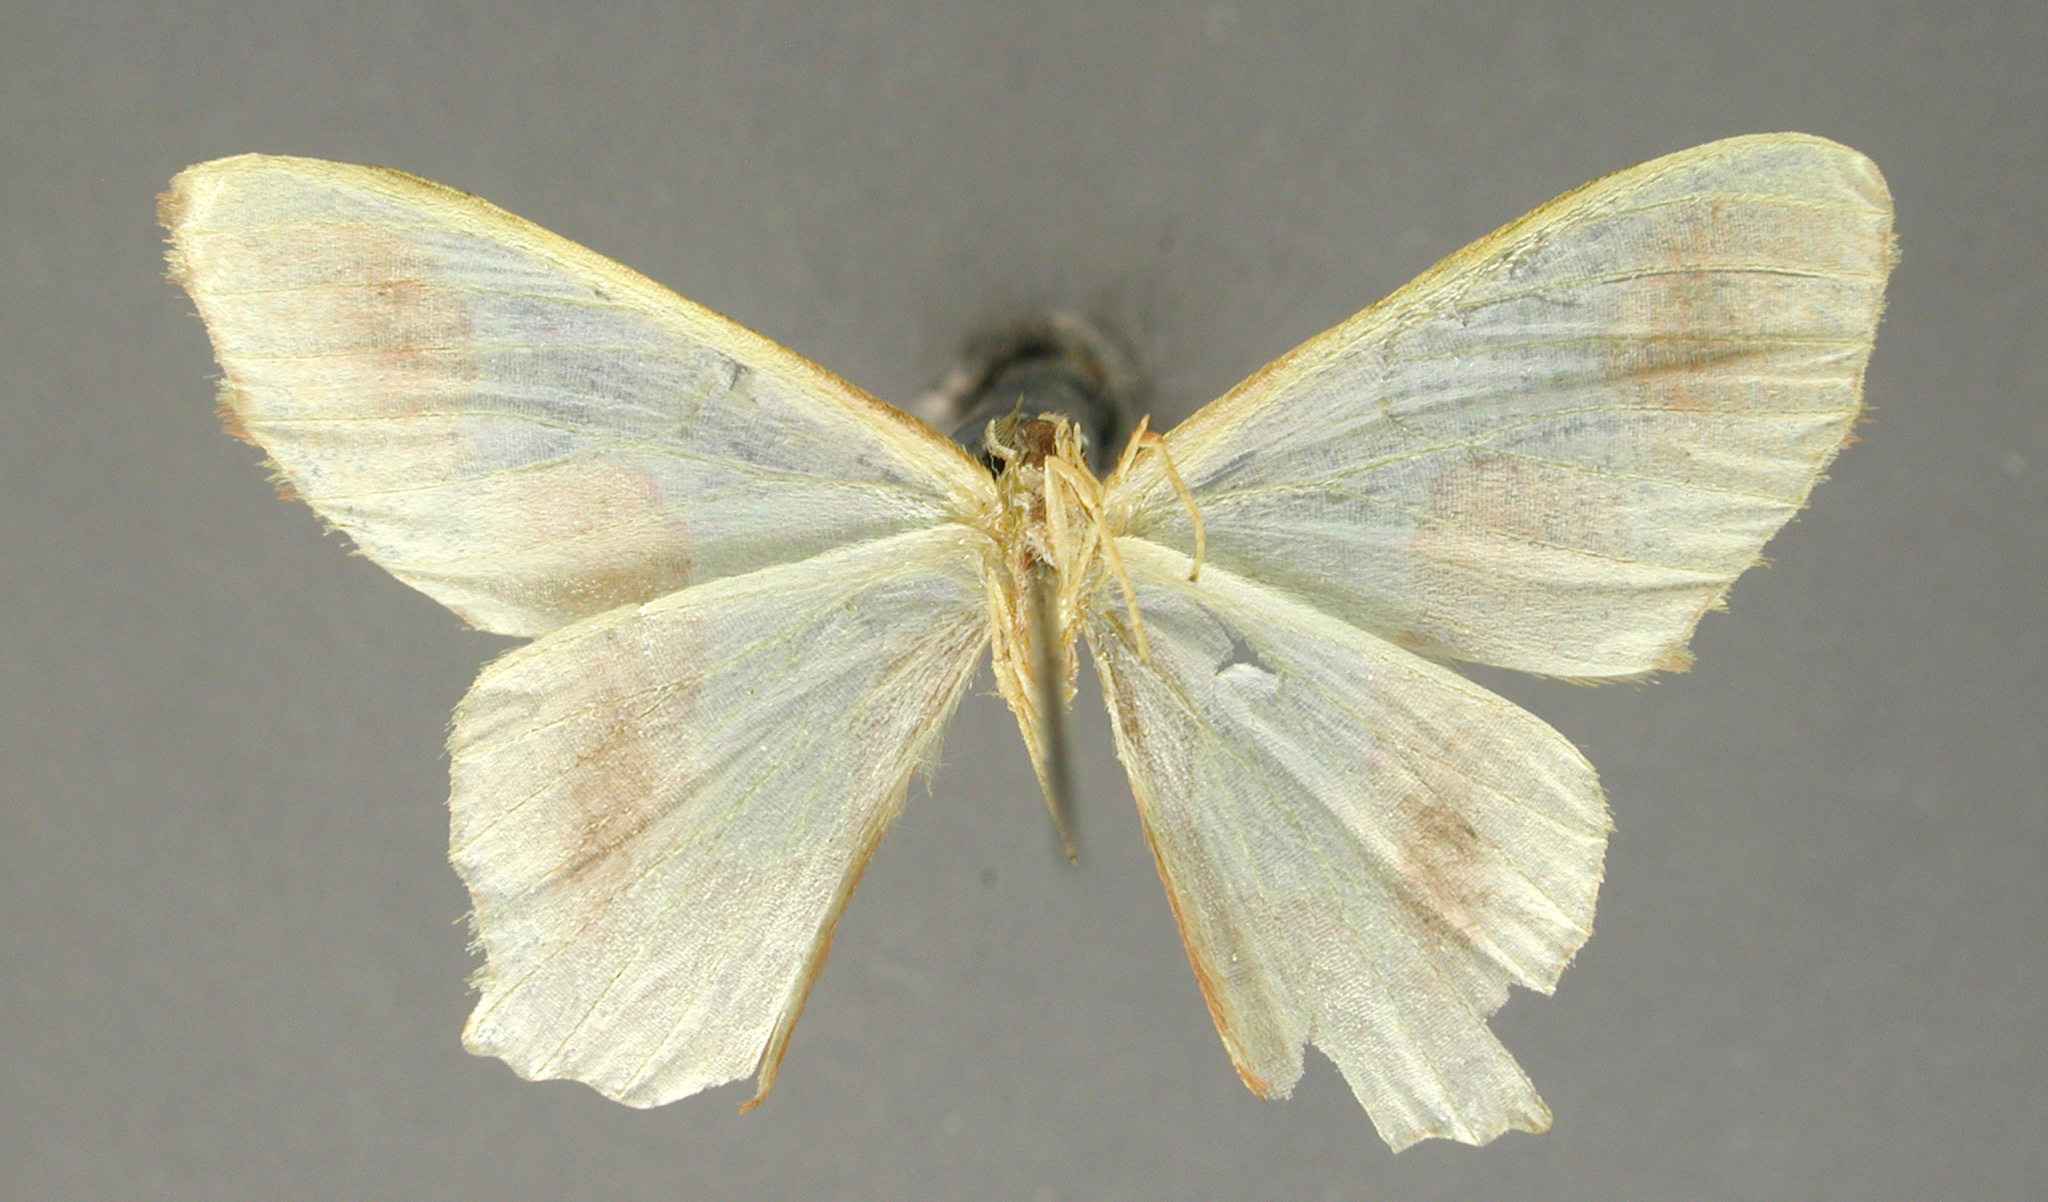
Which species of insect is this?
Drucia fumidimargo
